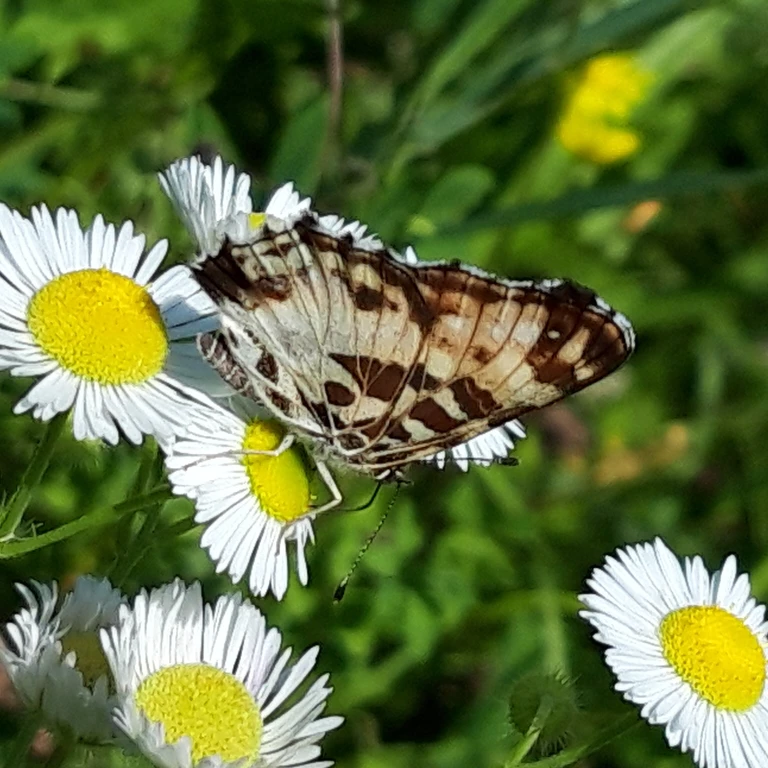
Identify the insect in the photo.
Araschnia levana
